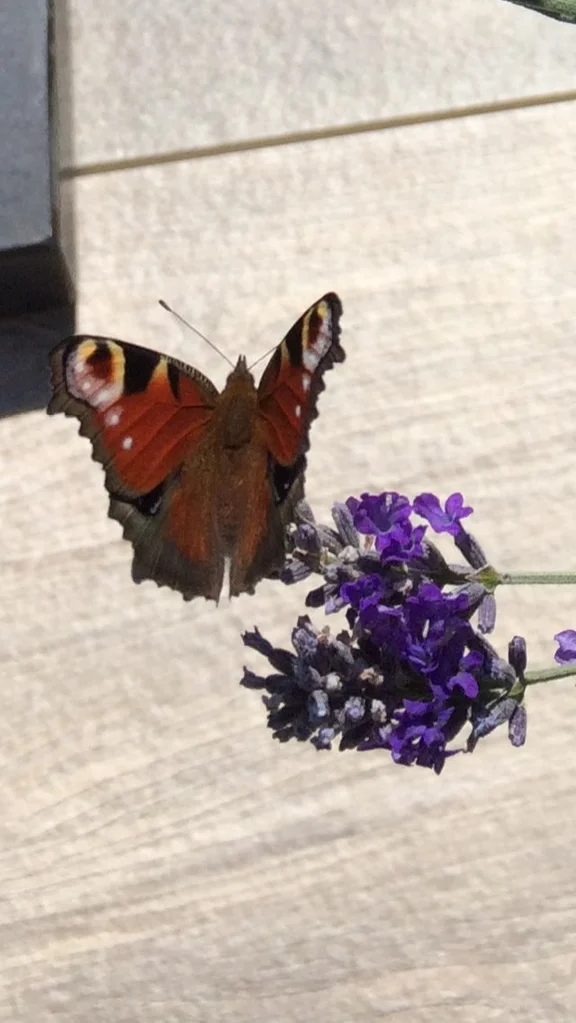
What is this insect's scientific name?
Aglais io
